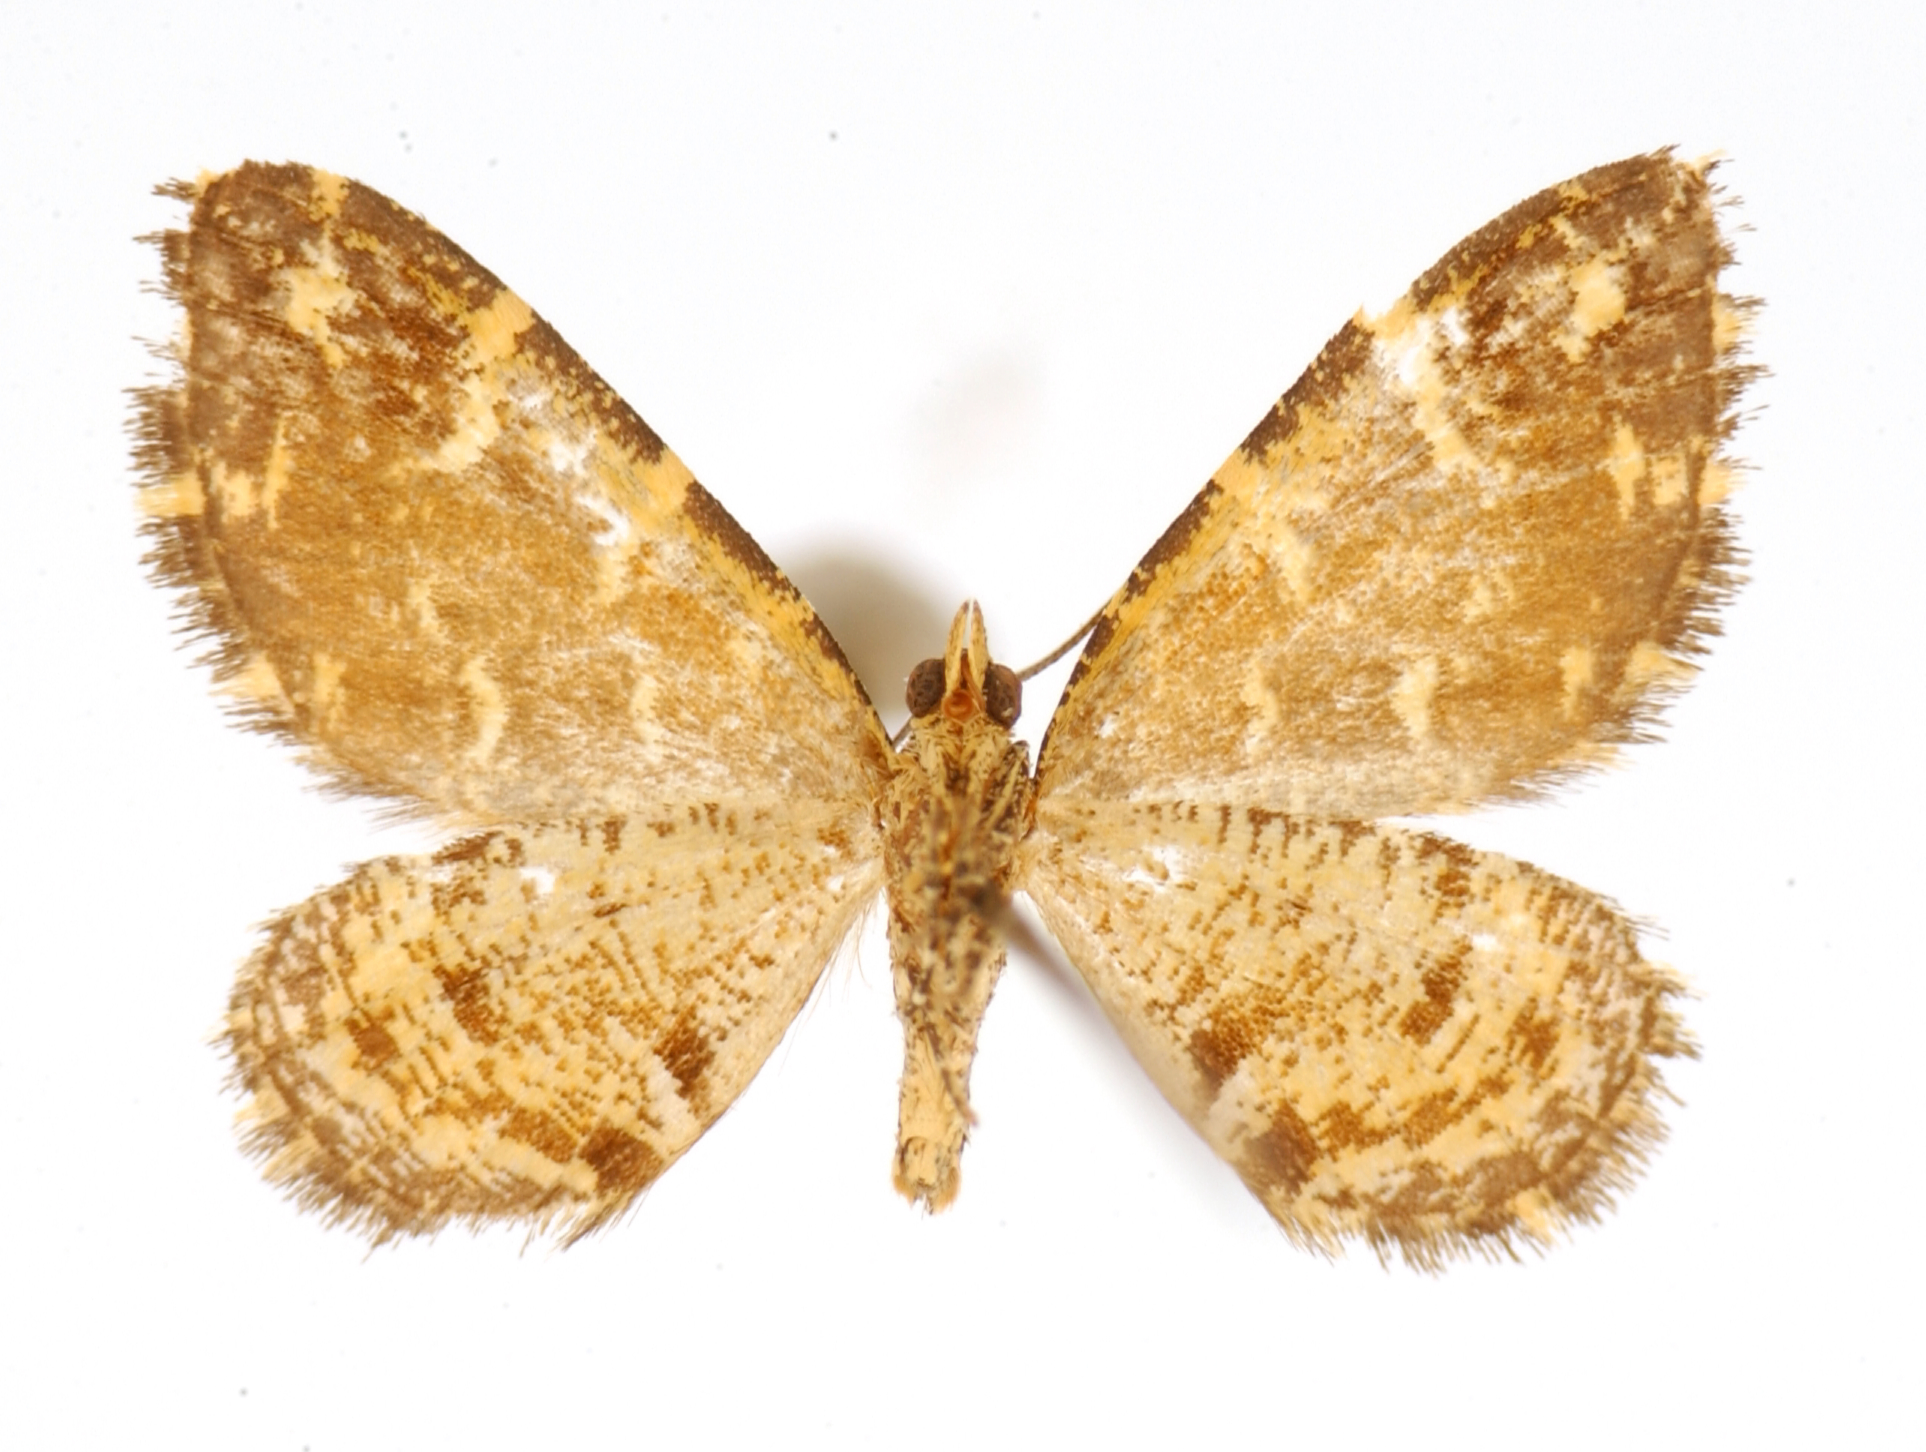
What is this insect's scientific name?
Psaliodes fervescens
